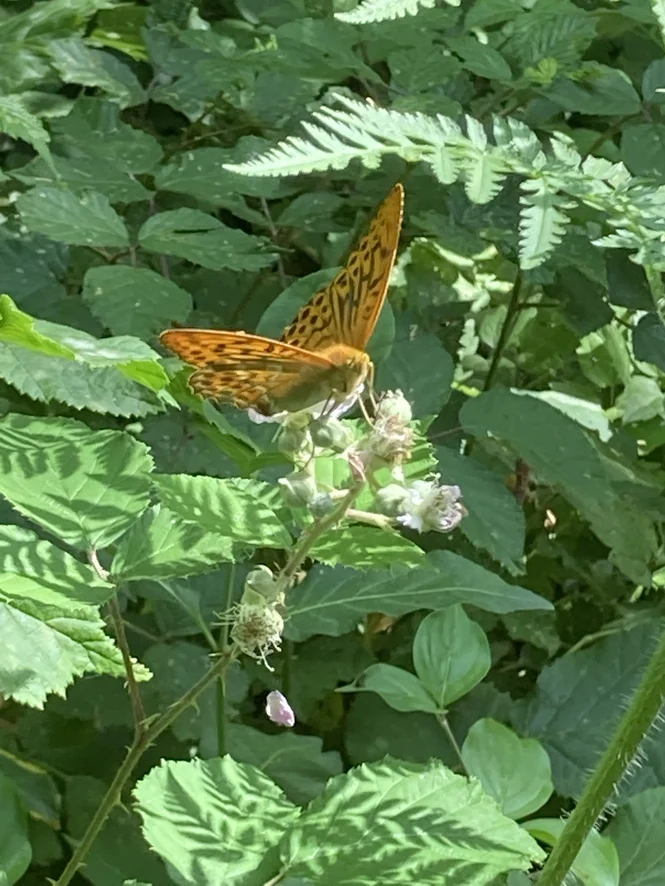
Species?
Argynnis paphia
